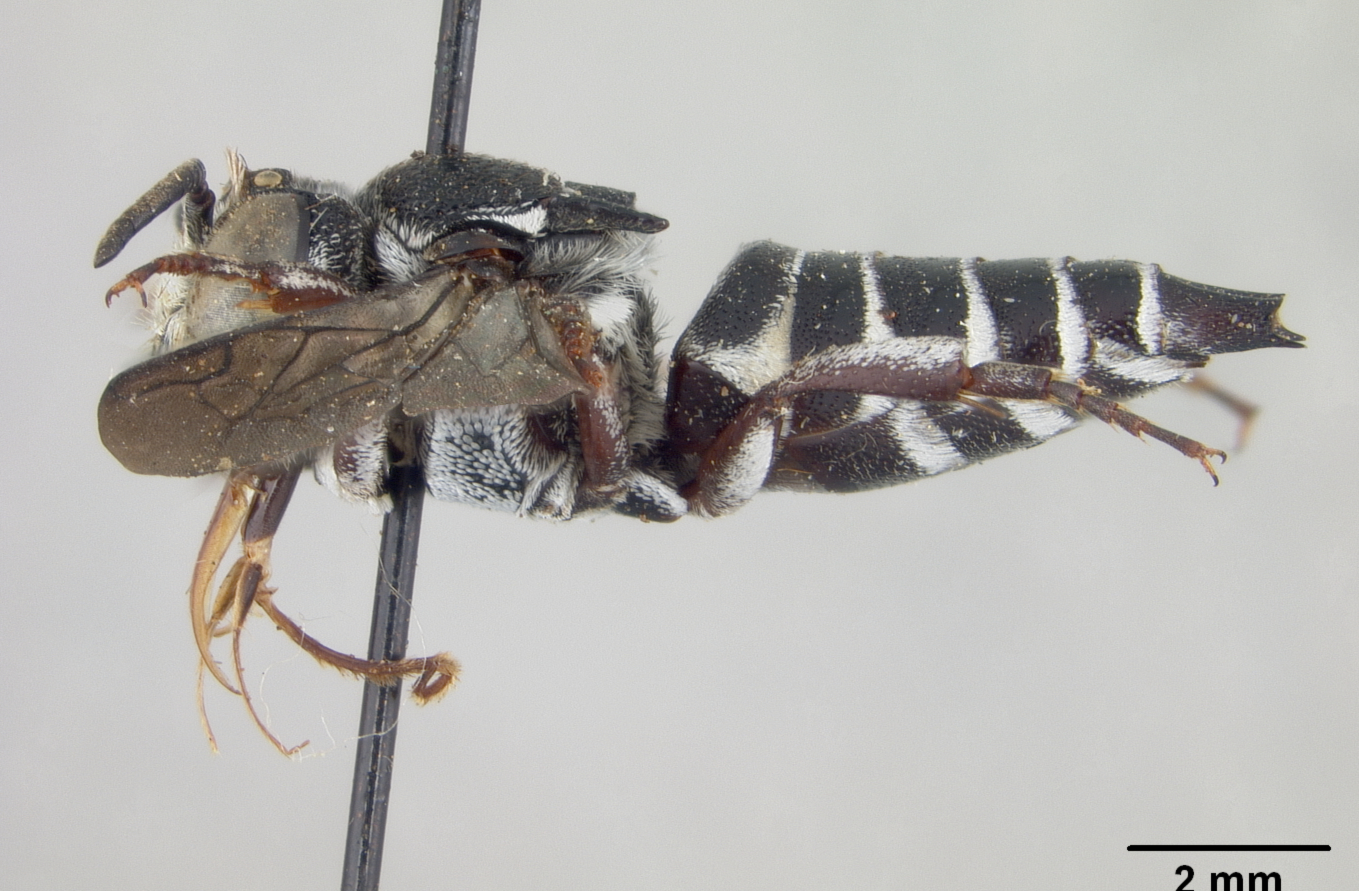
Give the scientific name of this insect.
Coelioxys dolichantha
